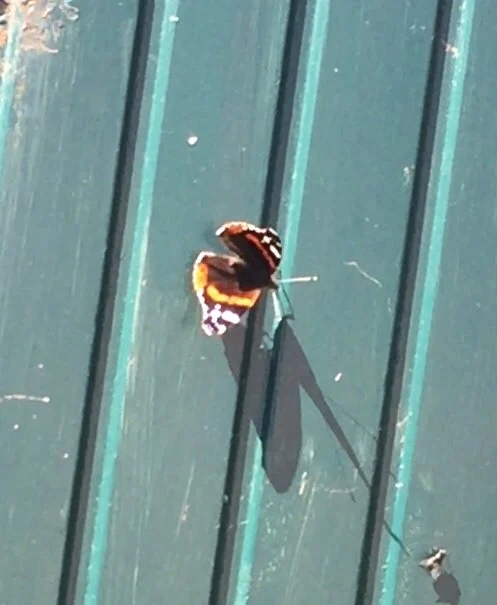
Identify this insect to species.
Vanessa atalanta
